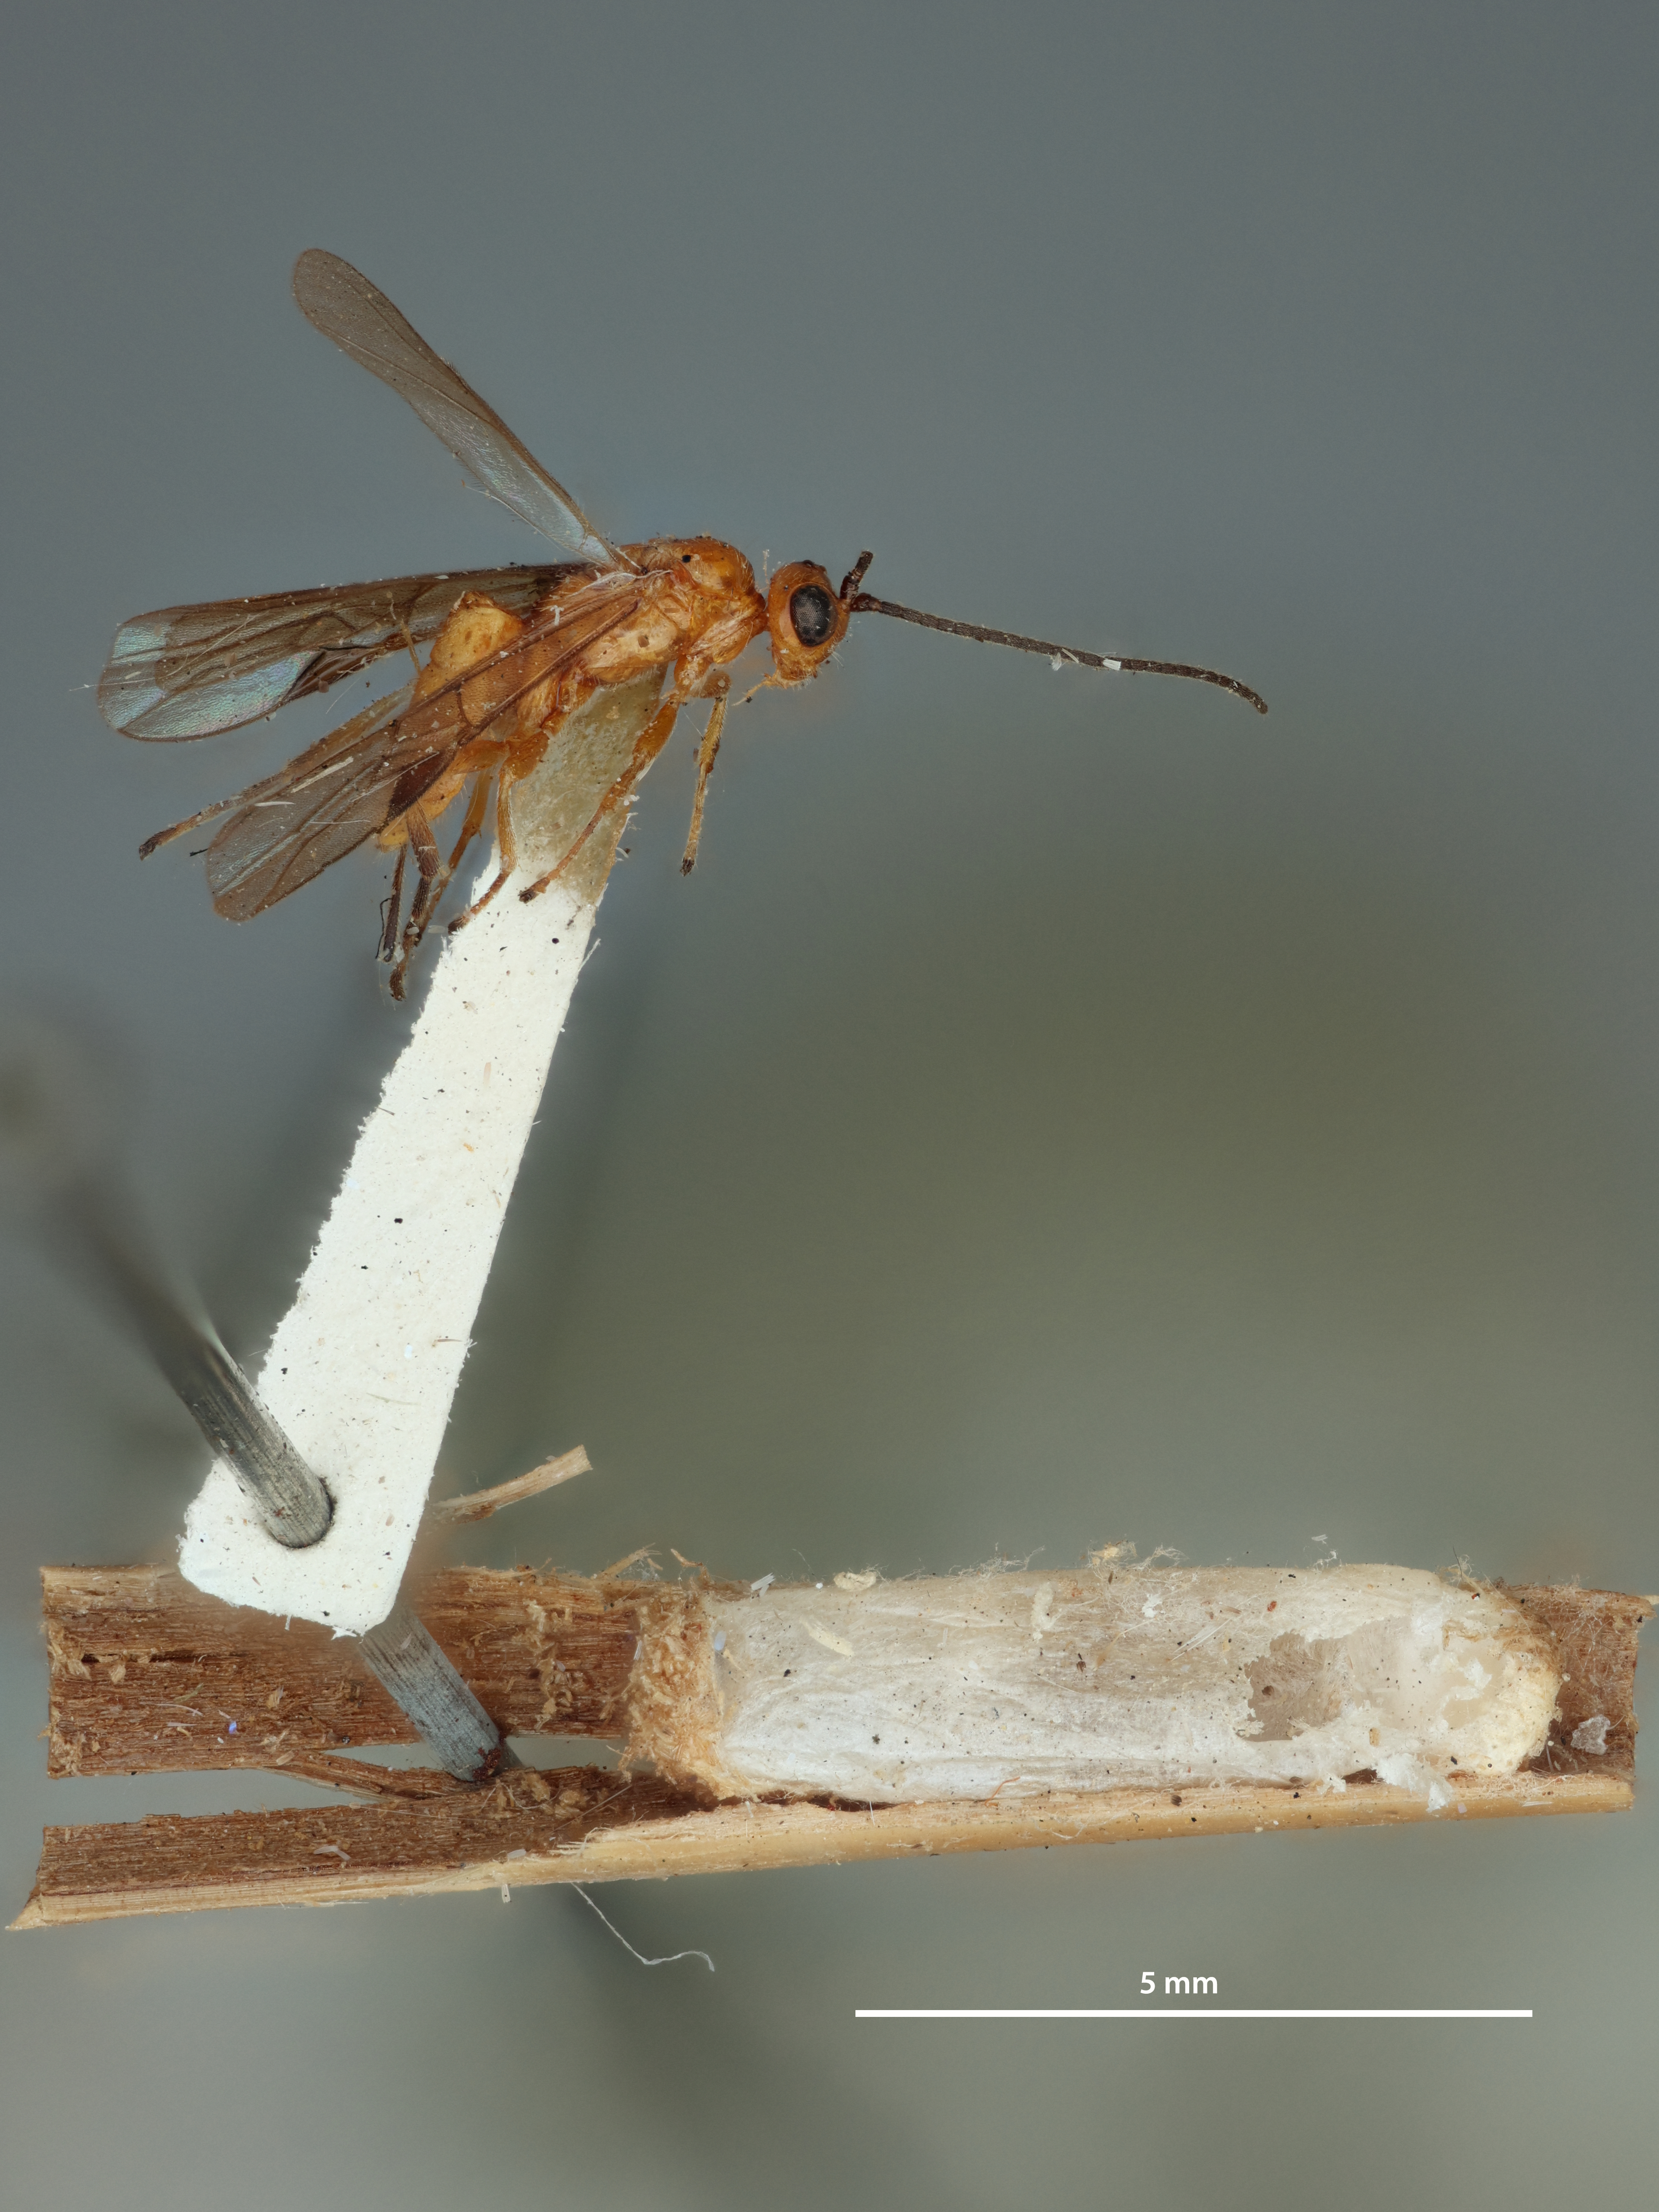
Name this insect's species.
Microbracon cephi
